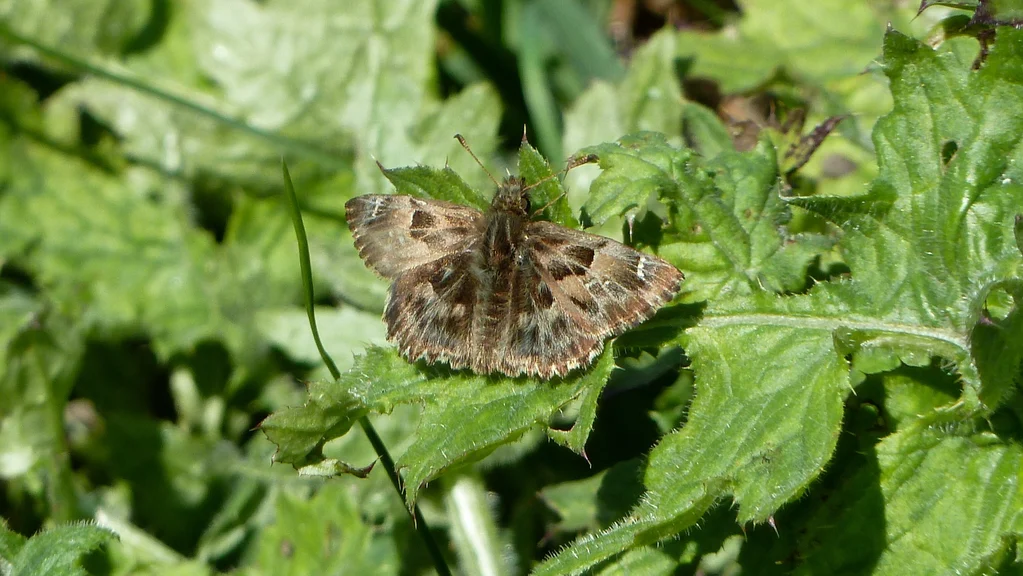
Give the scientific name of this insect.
Carcharodus alceae
